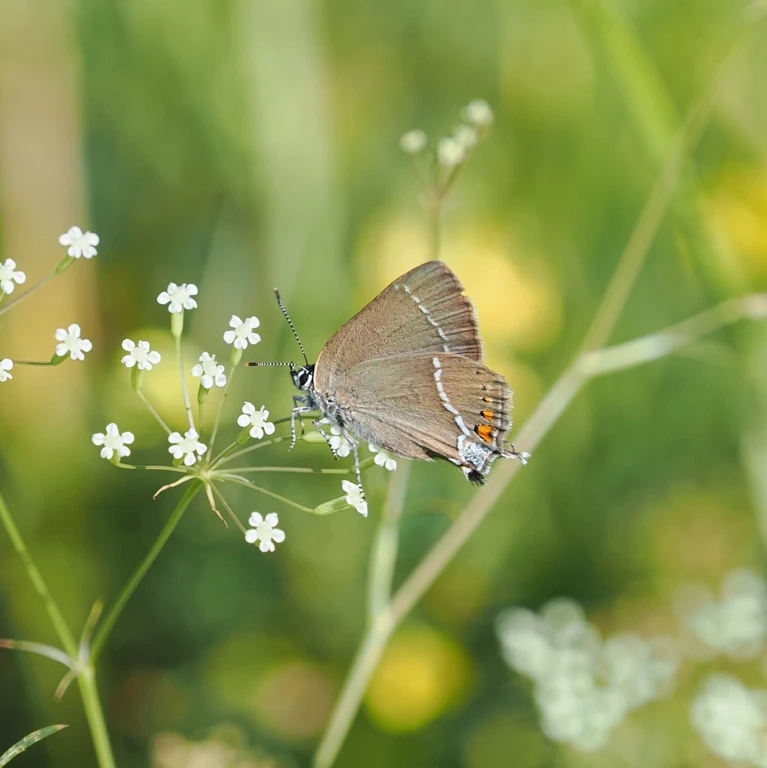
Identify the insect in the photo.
Satyrium spini (also Tuttiola spini)
